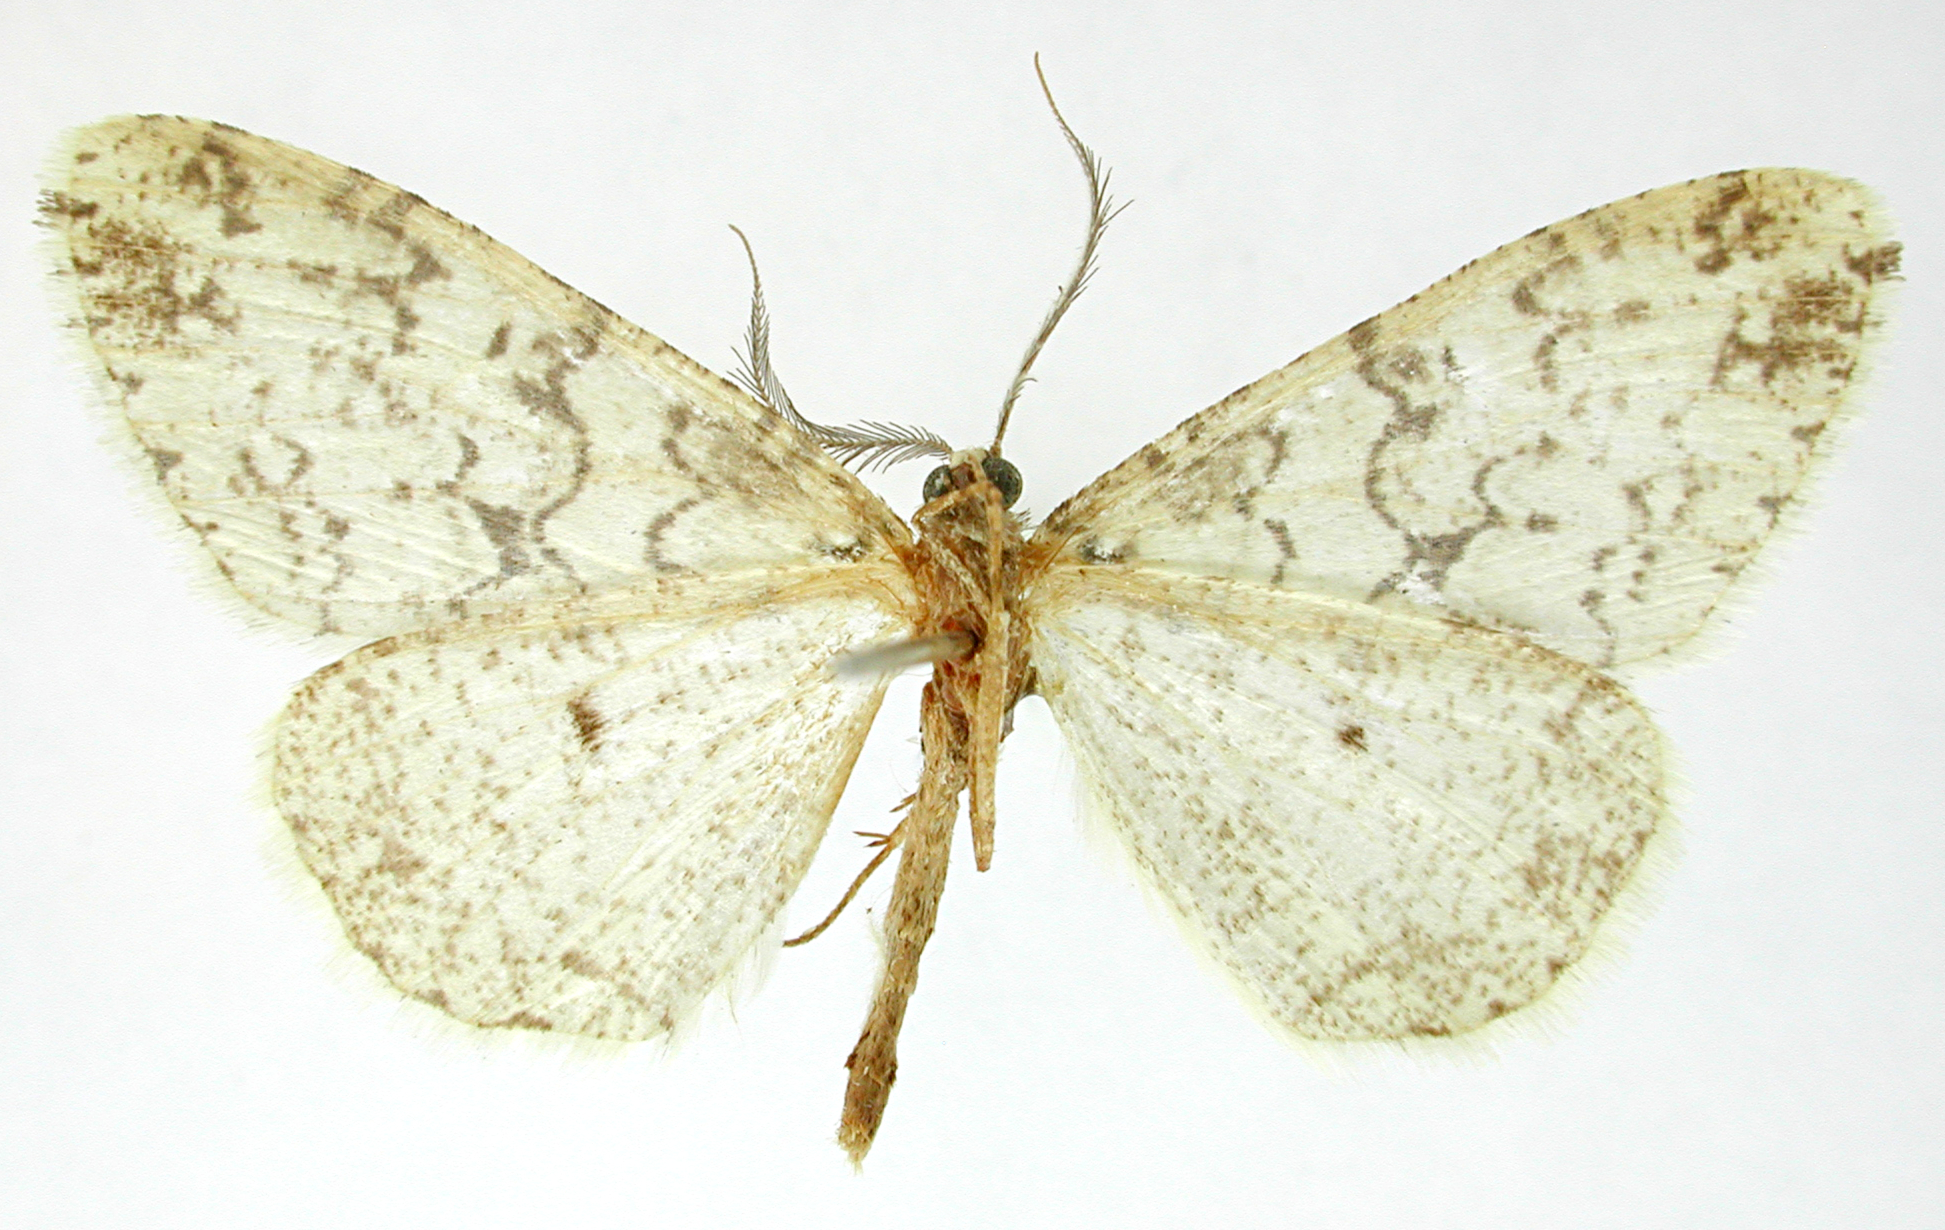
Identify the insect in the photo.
Cleora bianquita
